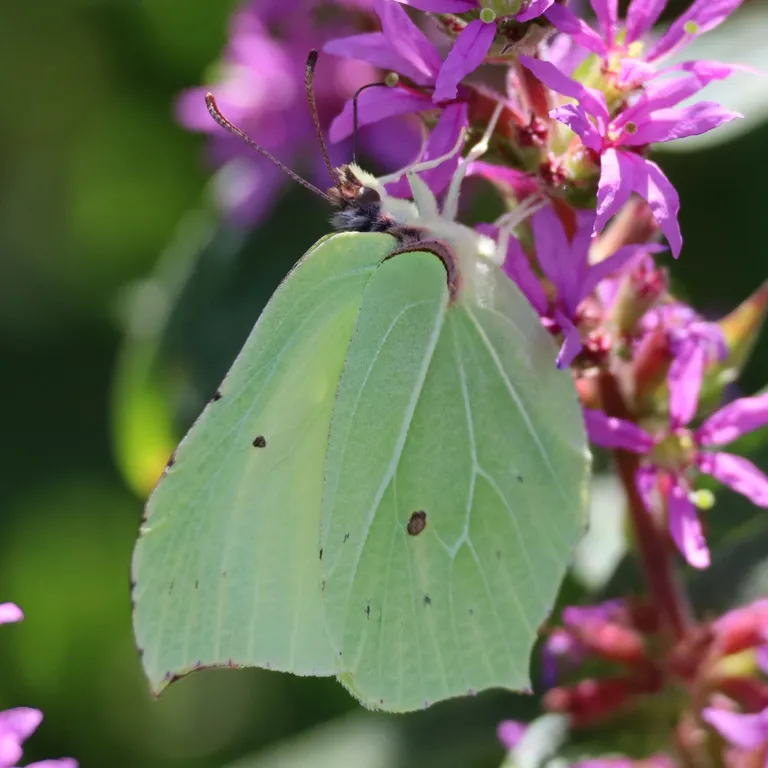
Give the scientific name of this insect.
Gonepteryx rhamni
